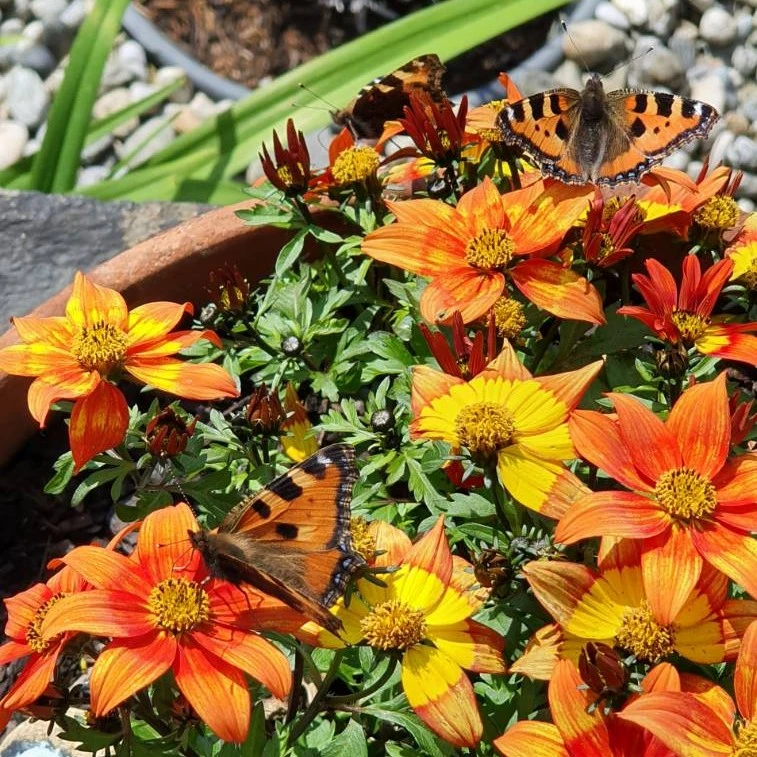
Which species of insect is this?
Aglais urticae
